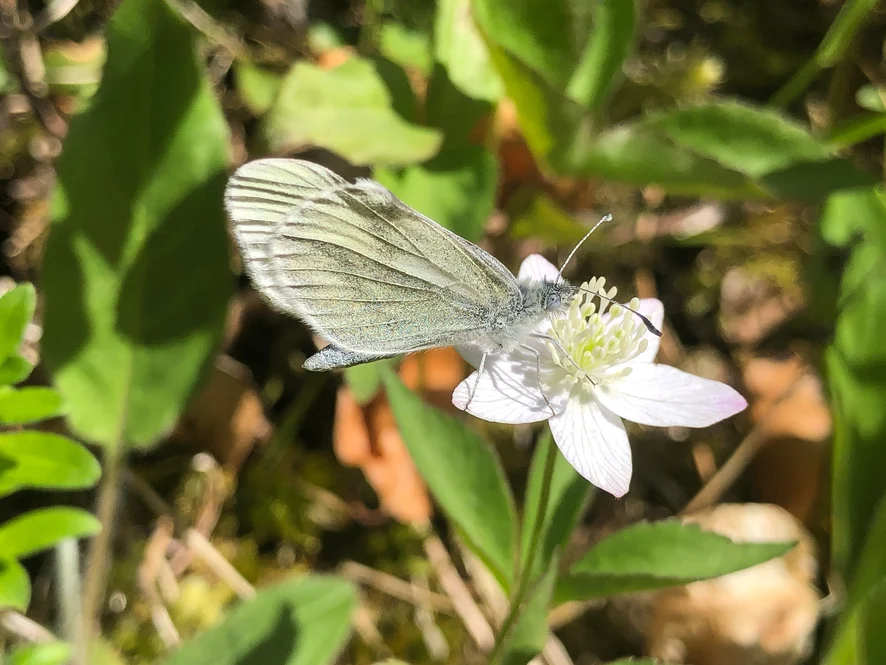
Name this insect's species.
Leptidea sinapis/juvernica
